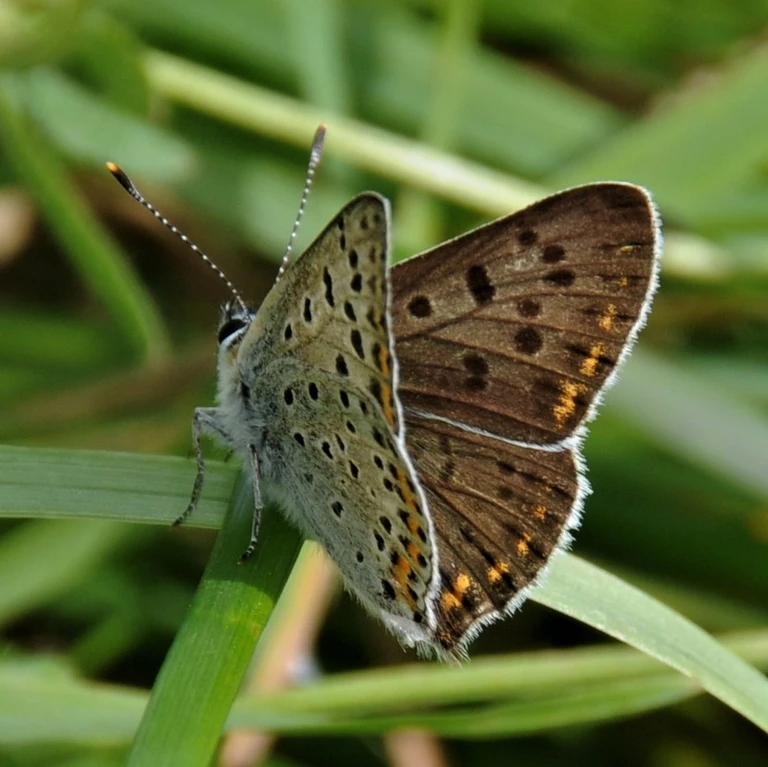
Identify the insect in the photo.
Lycaena tityrus (also Loweia tityrus)
